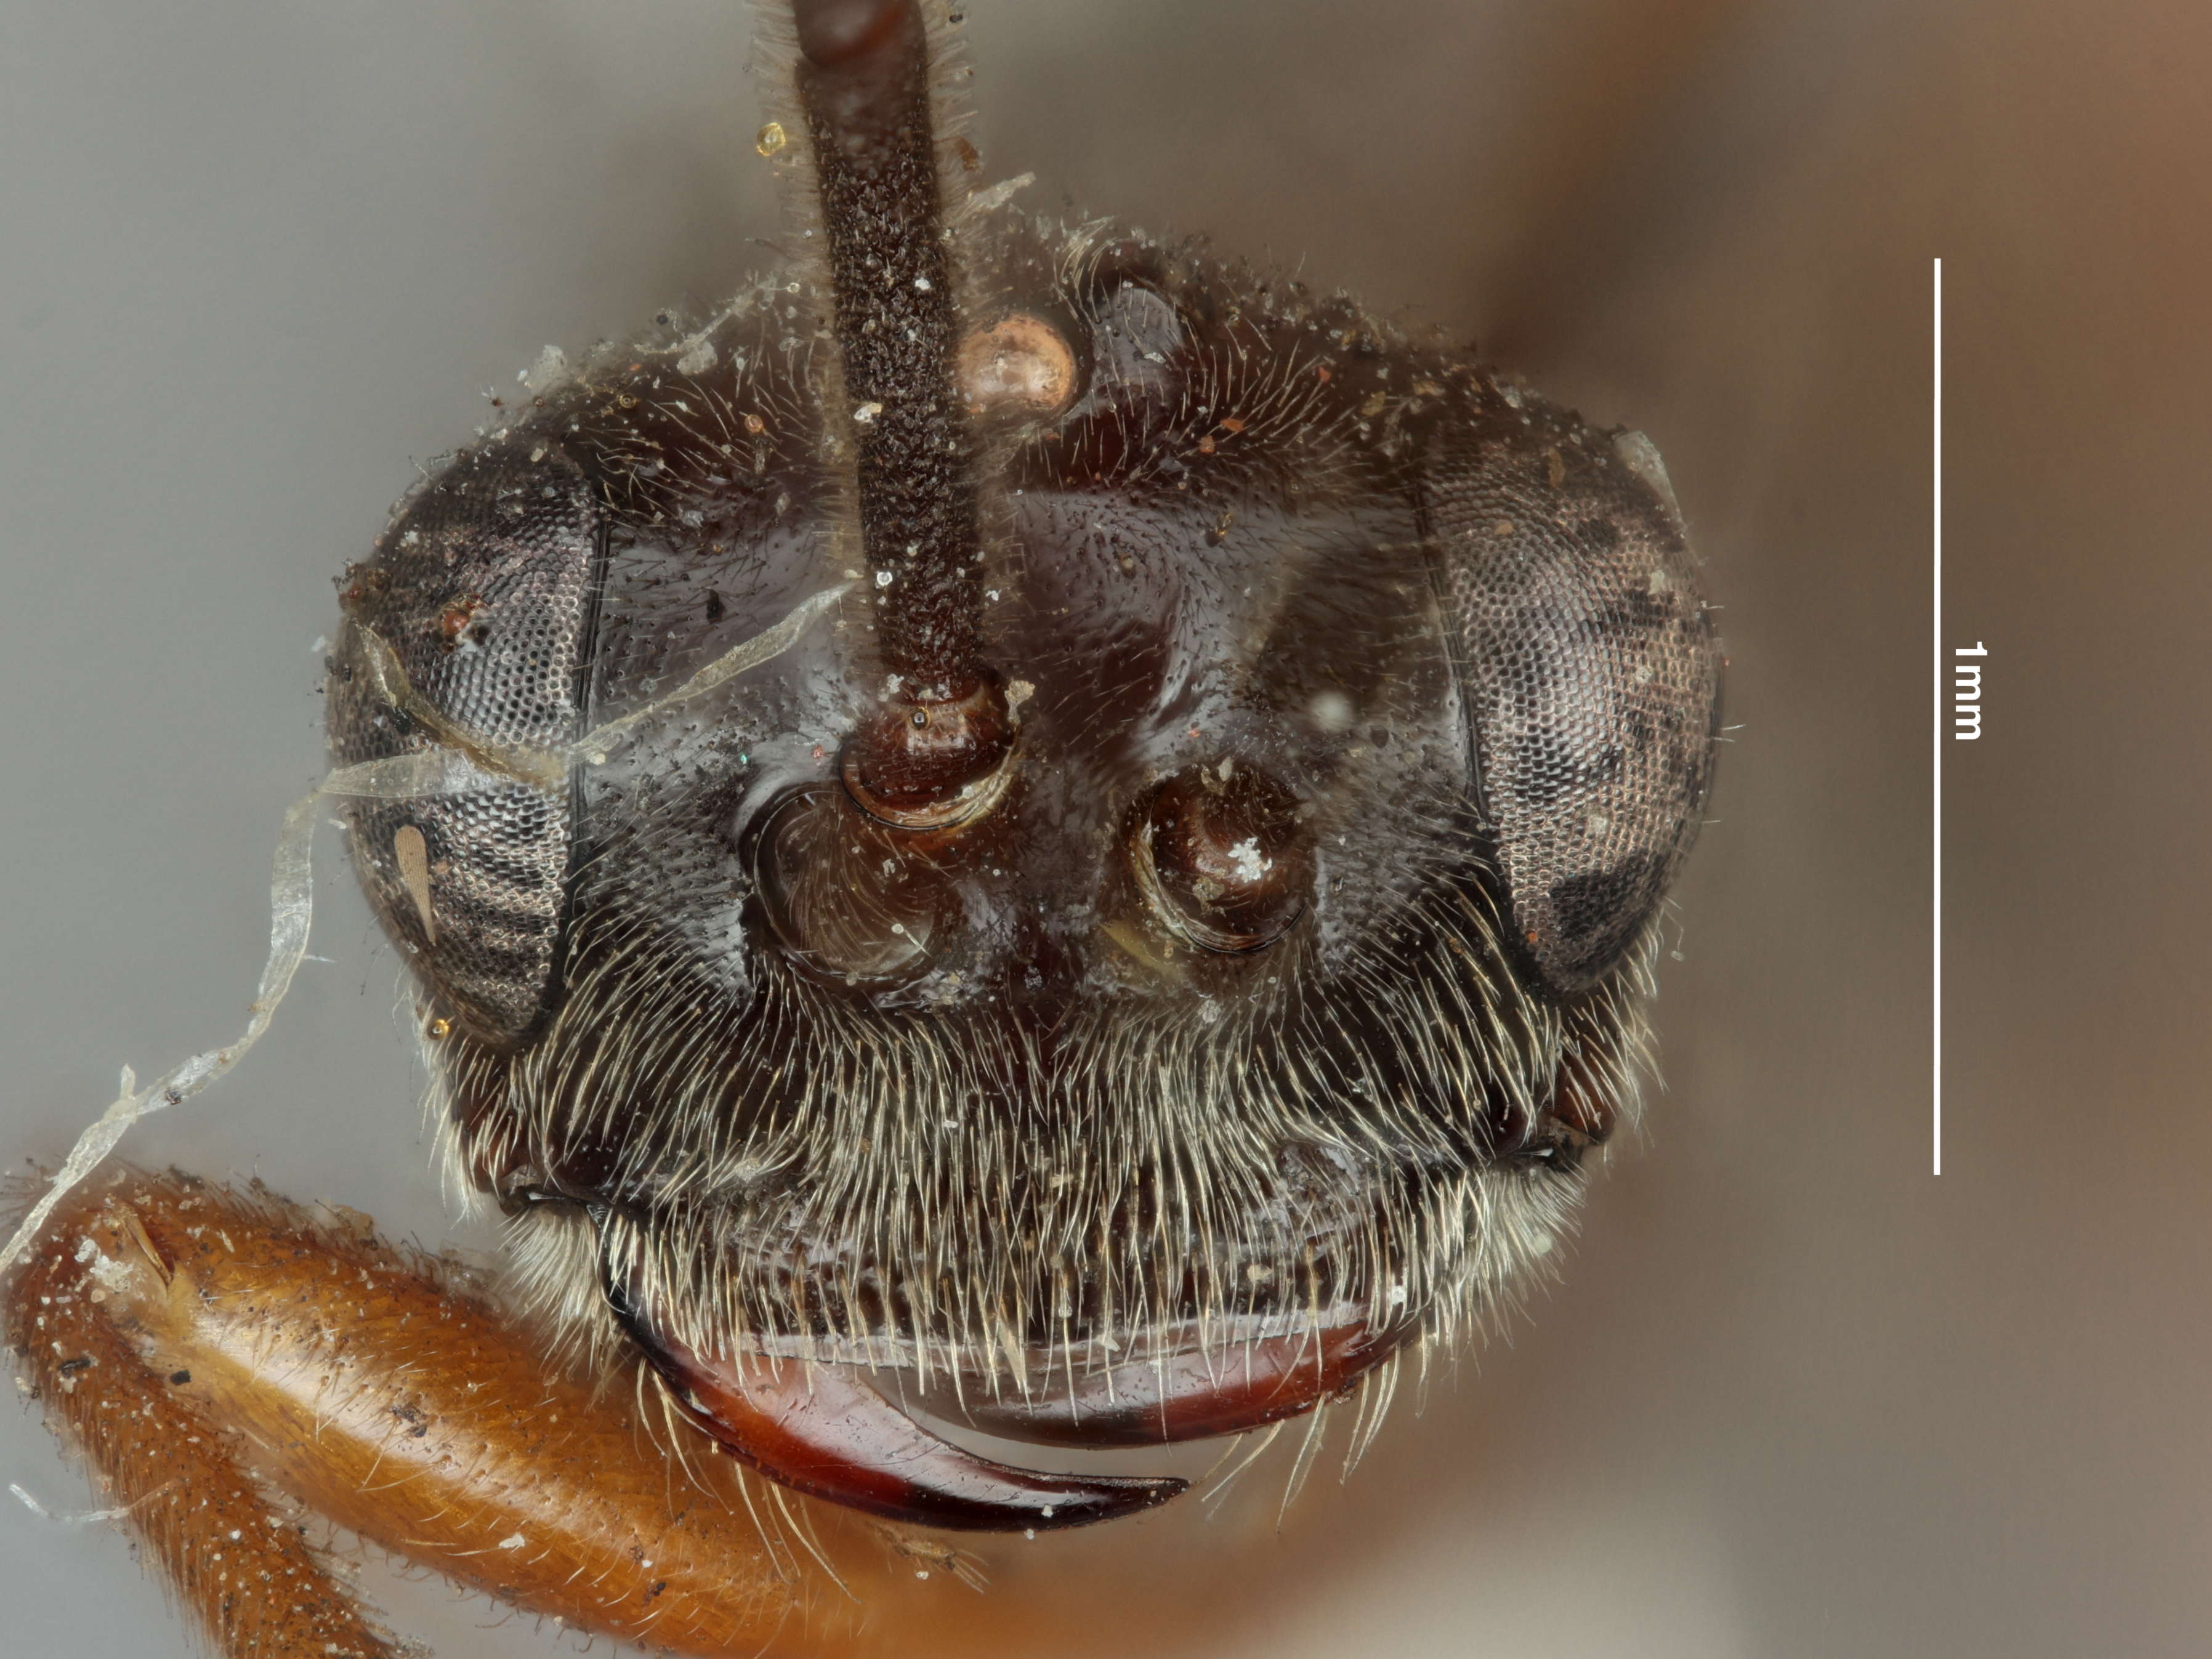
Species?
Proctotrypes longiusculus
